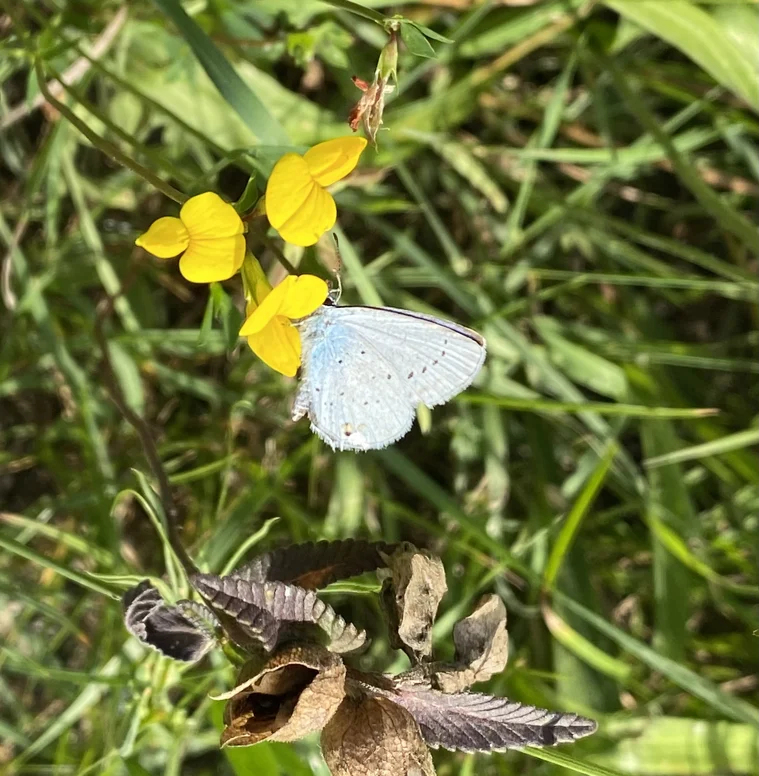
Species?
Cupido argiades (also Elkalyce argiades)
